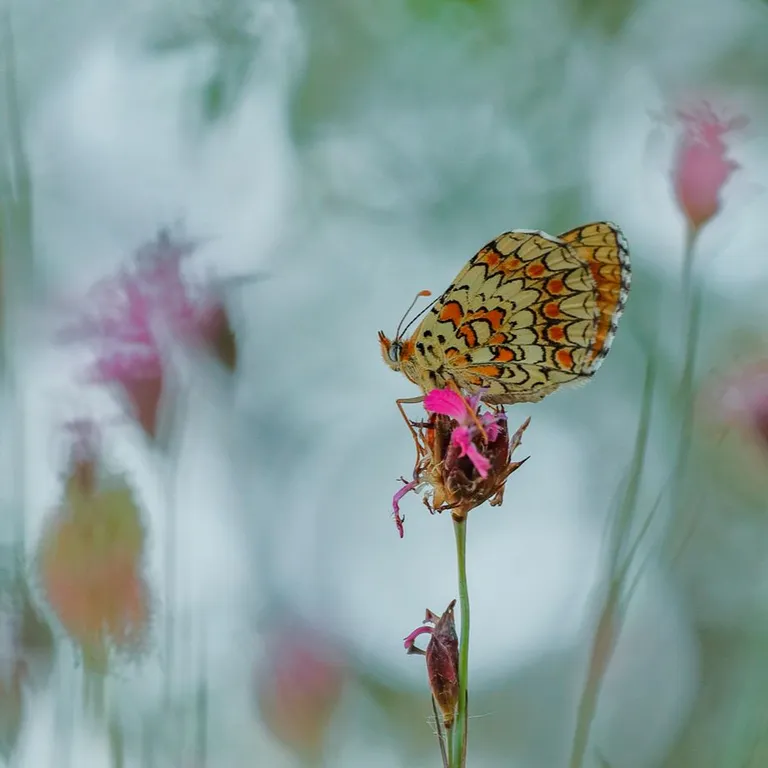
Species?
Melitaea phoebe
